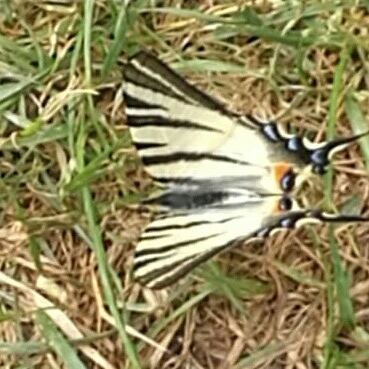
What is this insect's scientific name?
Iphiclides podalirius
